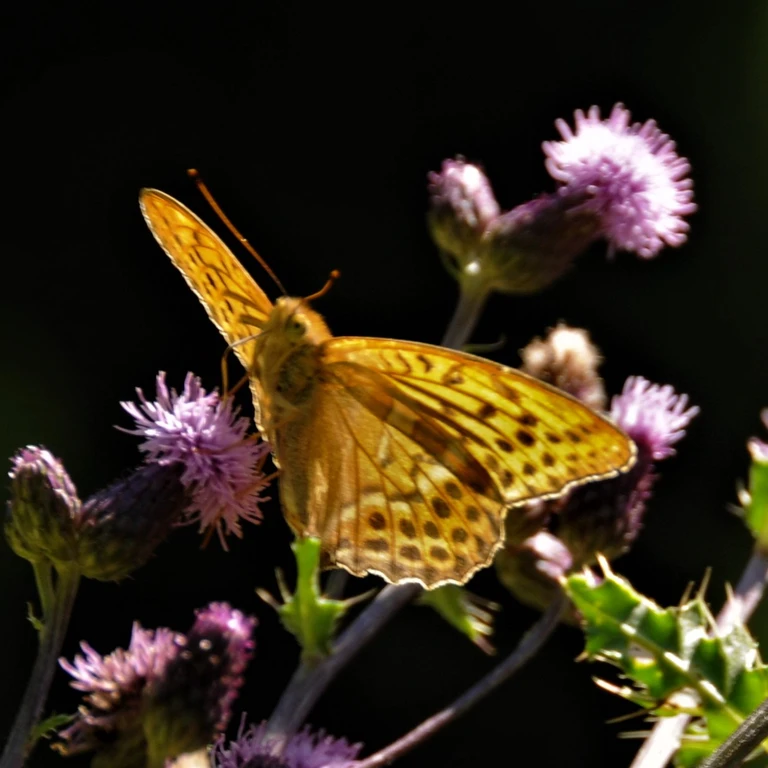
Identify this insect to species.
Argynnis paphia
